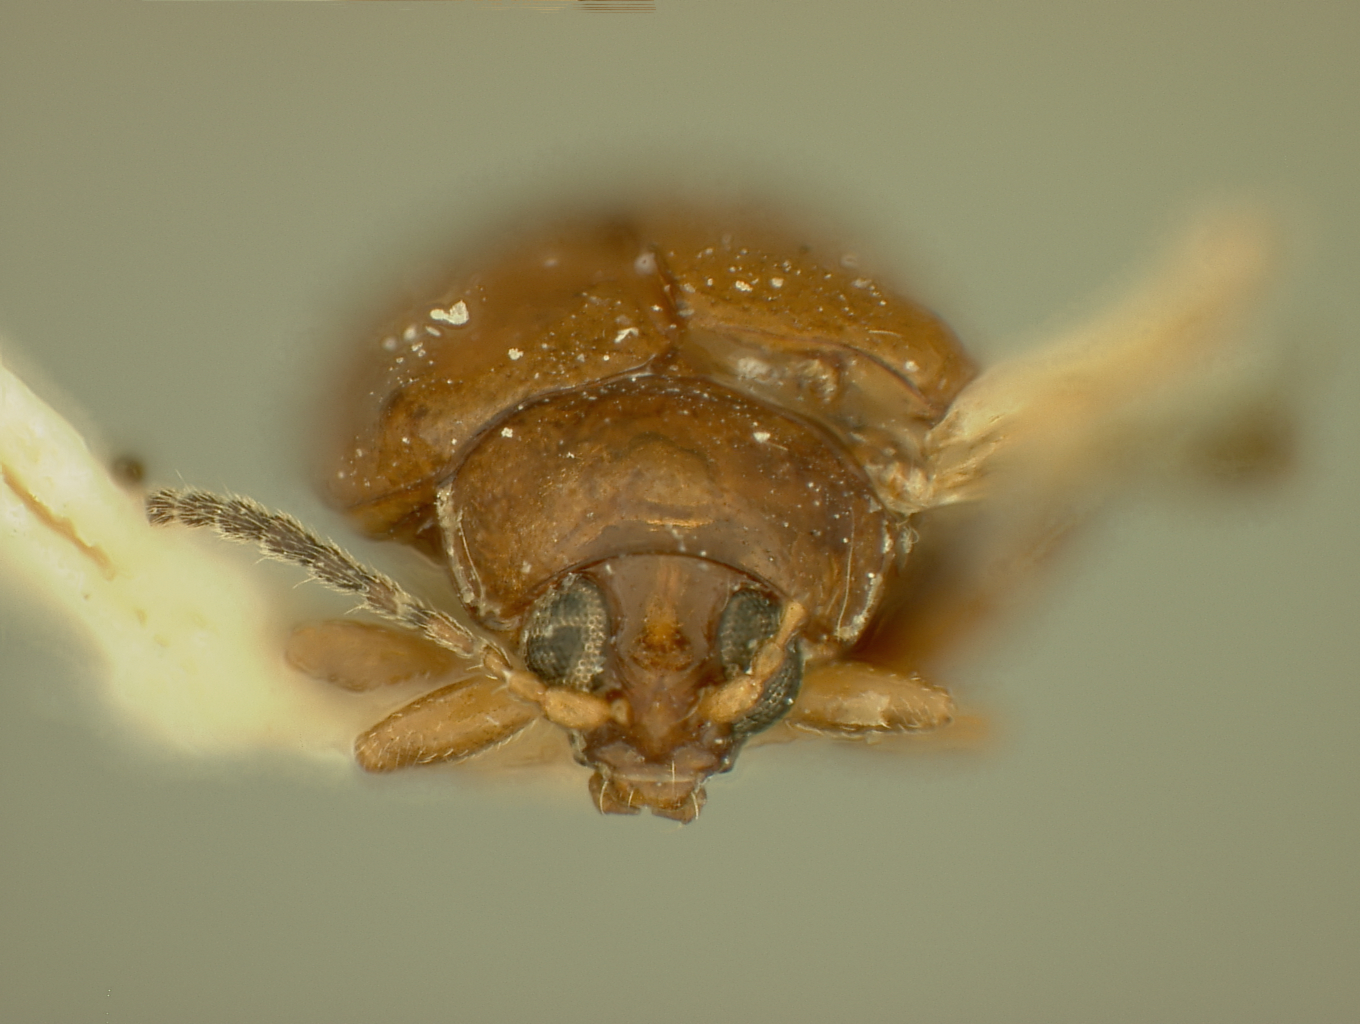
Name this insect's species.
Heikertingerella jamaicae
